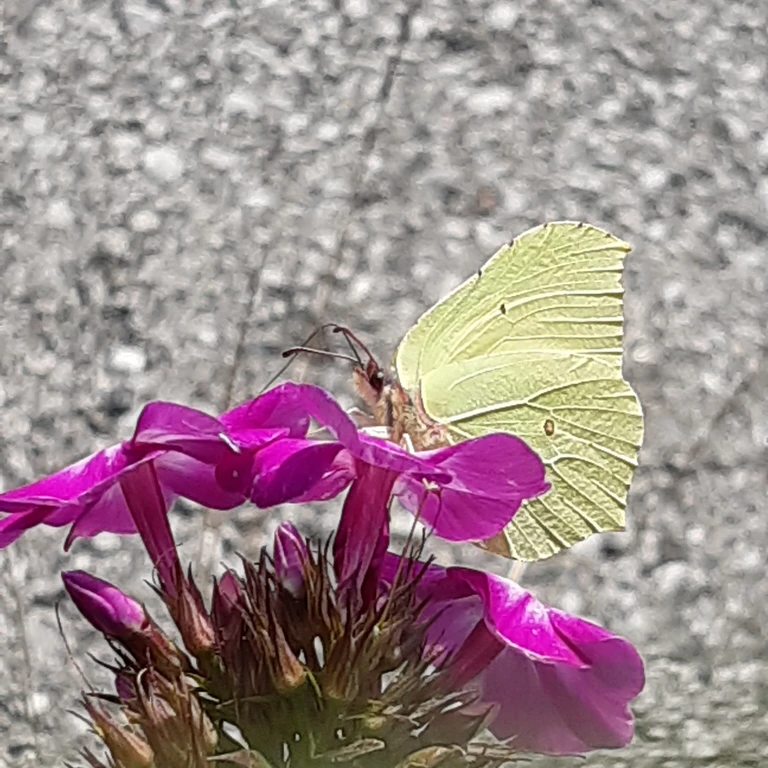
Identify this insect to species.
Gonepteryx rhamni
